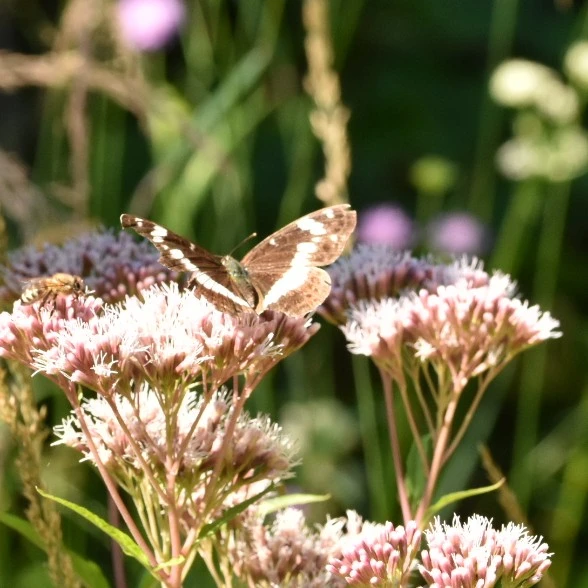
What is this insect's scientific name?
Limenitis camilla (also Ladoga camilla)
